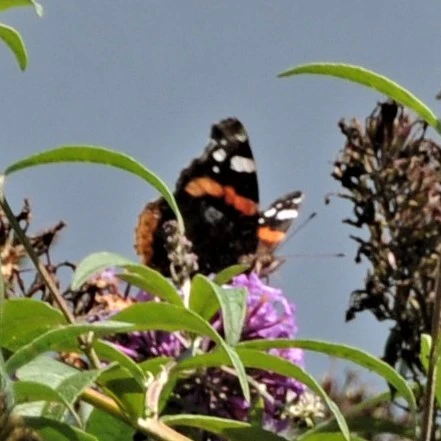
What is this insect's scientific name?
Vanessa atalanta
